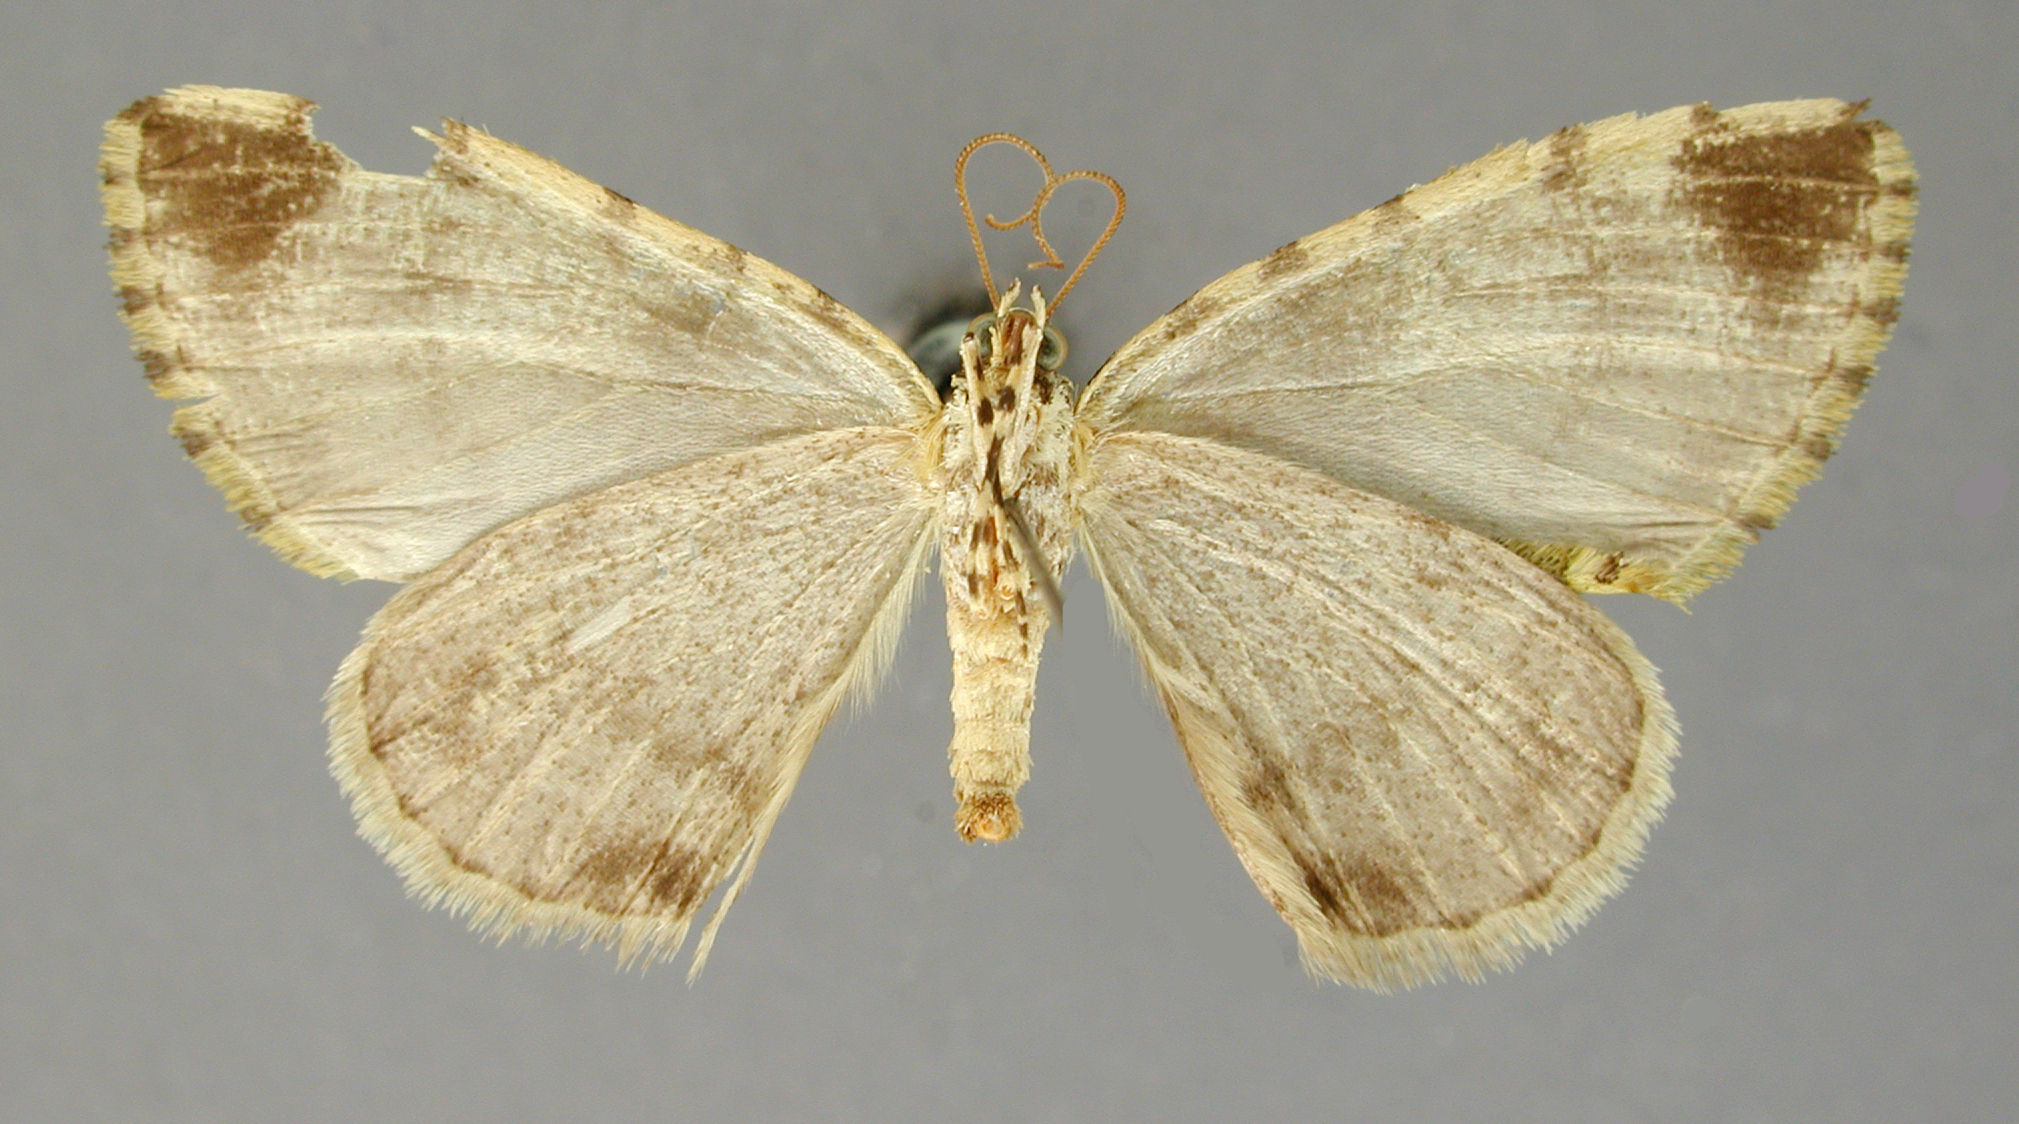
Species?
Hydriomena itaria
